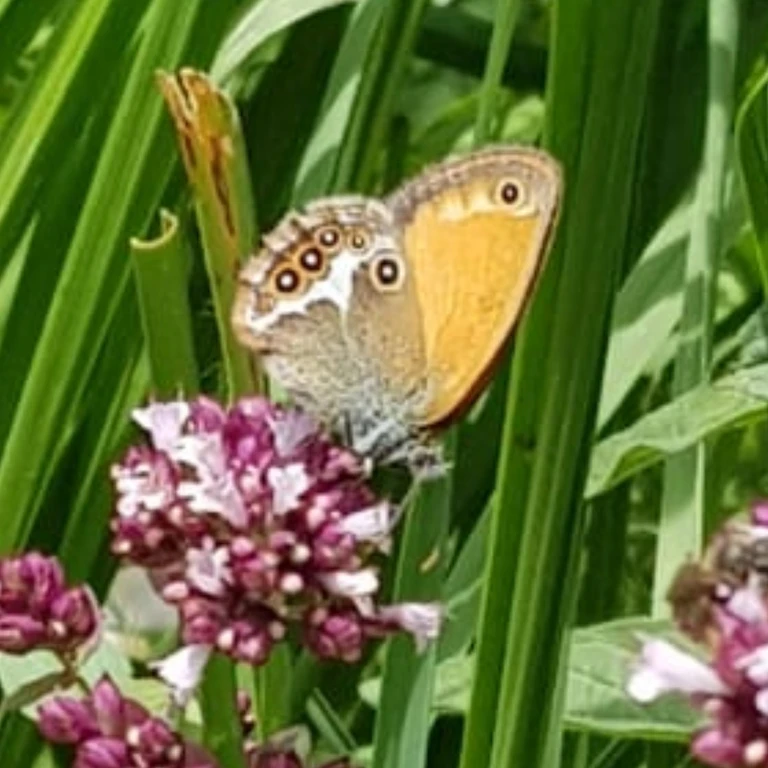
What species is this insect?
Coenonympha arcania
